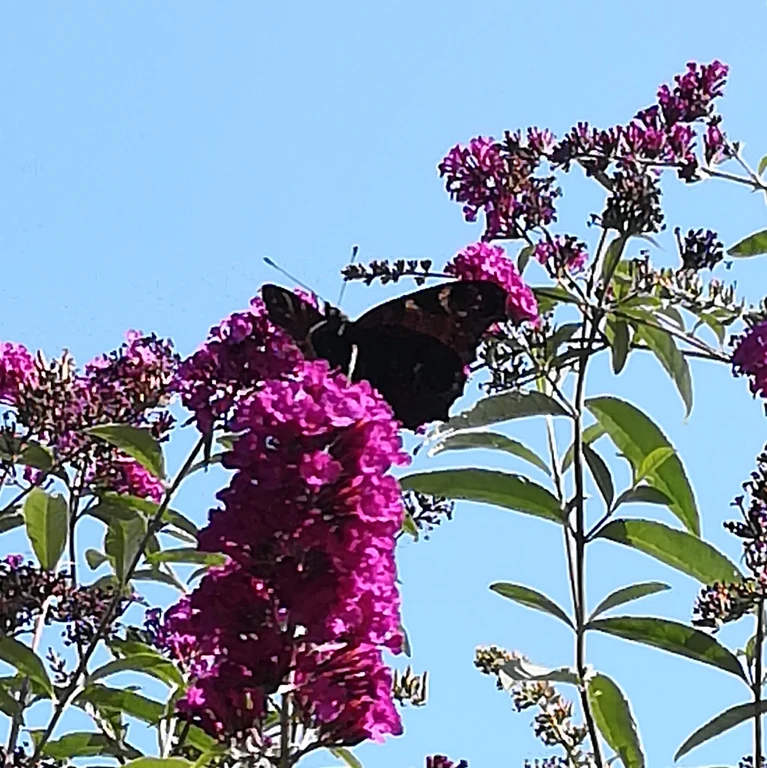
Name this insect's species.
Aglais io
